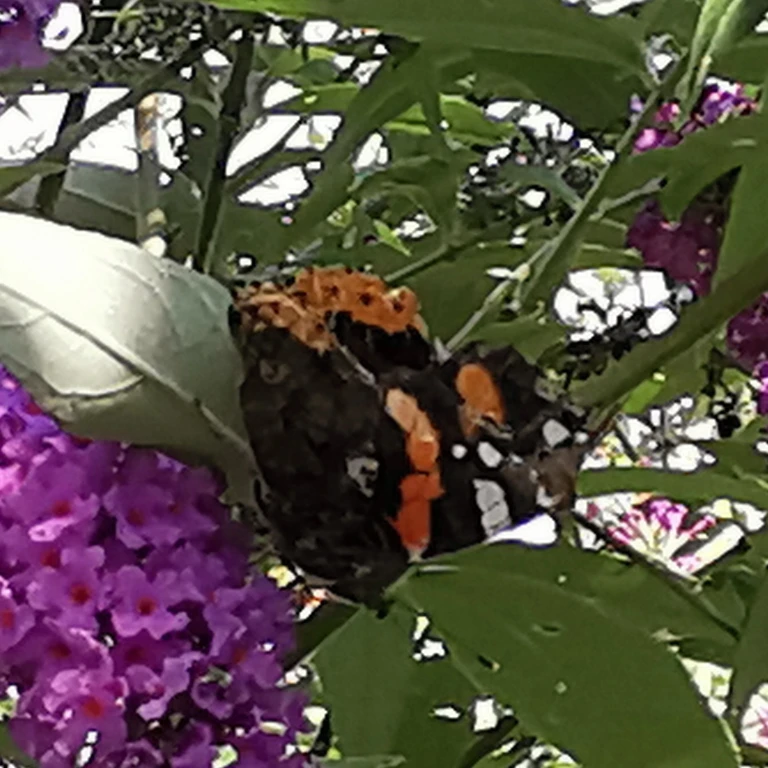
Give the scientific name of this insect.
Vanessa atalanta
